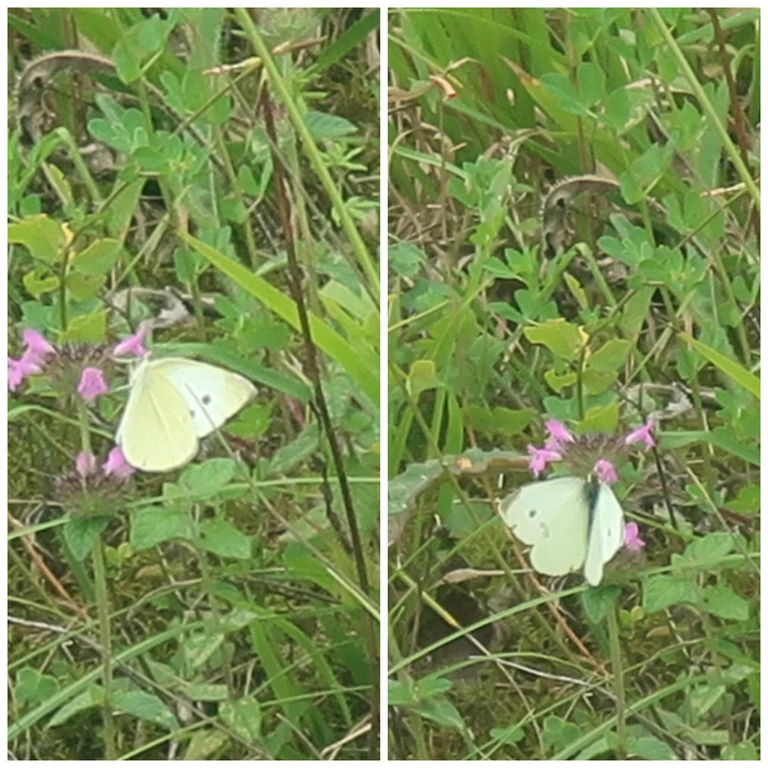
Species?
Pieris rapae
